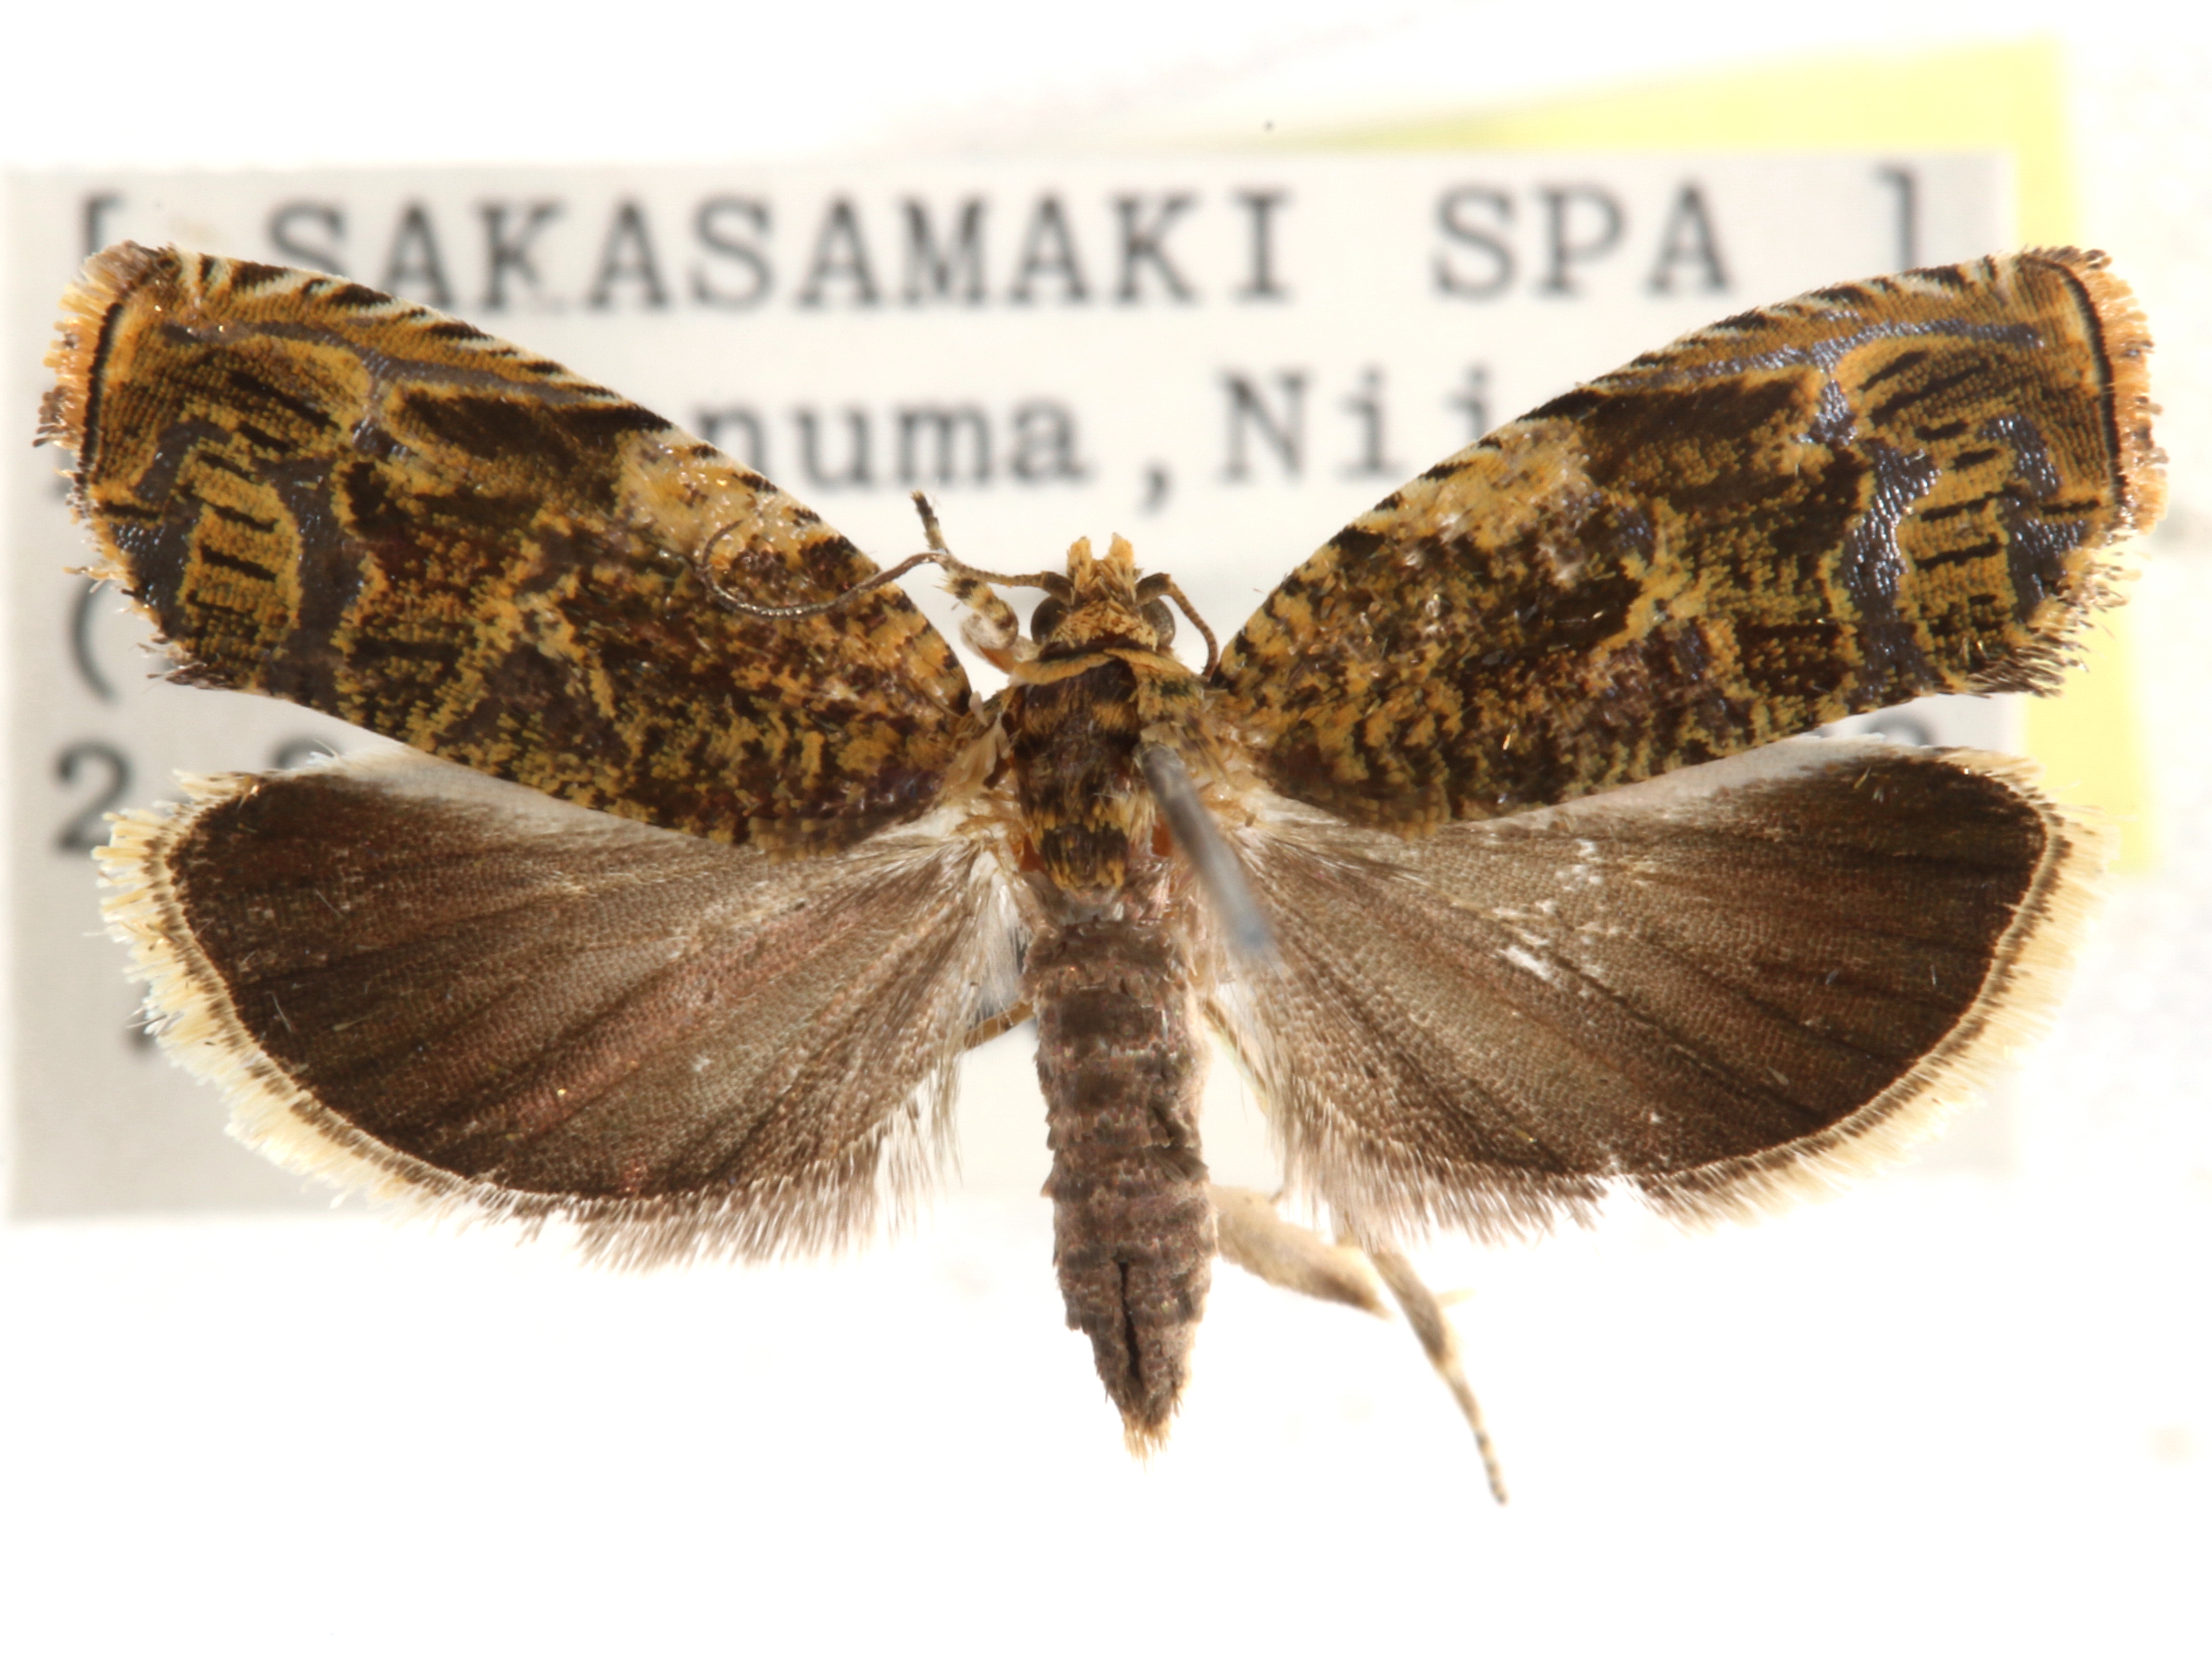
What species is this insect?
Pseudohedya gradana
